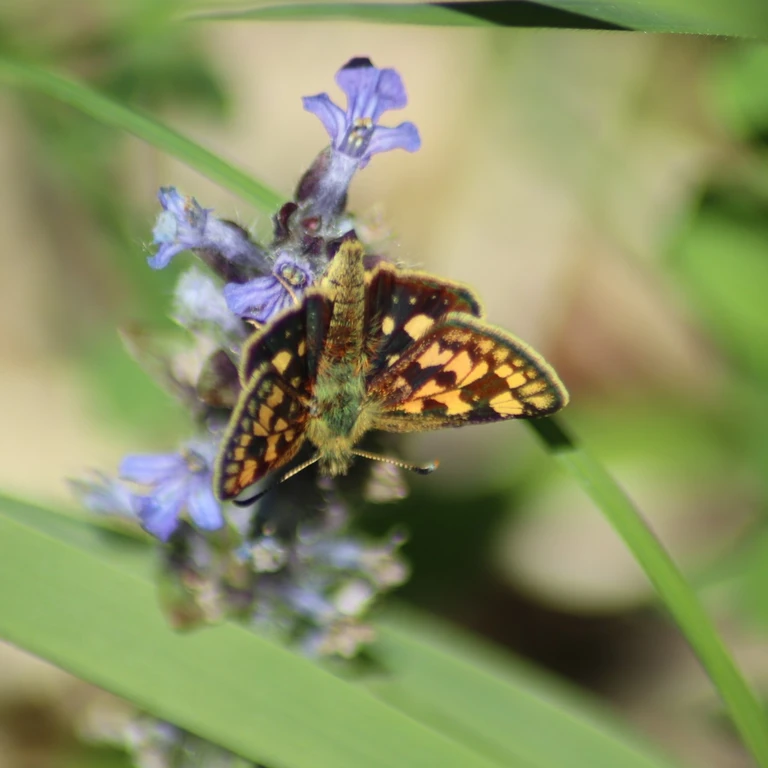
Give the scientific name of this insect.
Carterocephalus palaemon
